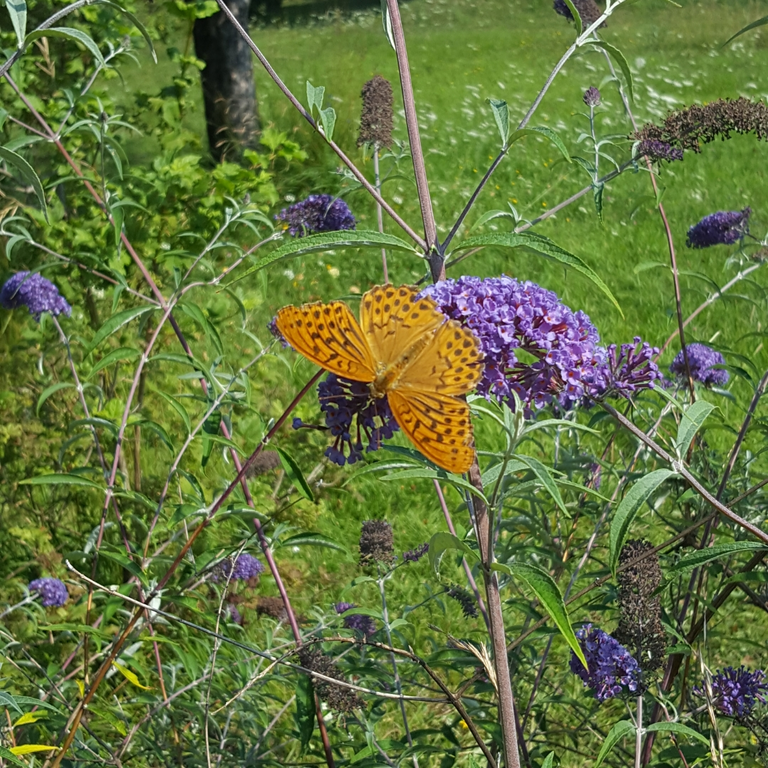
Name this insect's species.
Argynnis paphia
